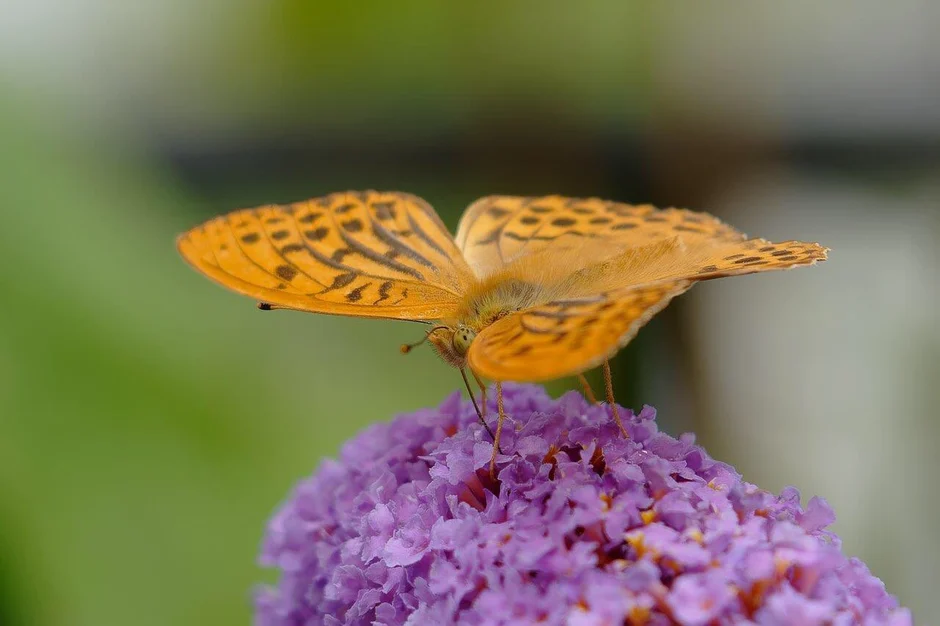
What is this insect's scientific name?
Argynnis paphia
